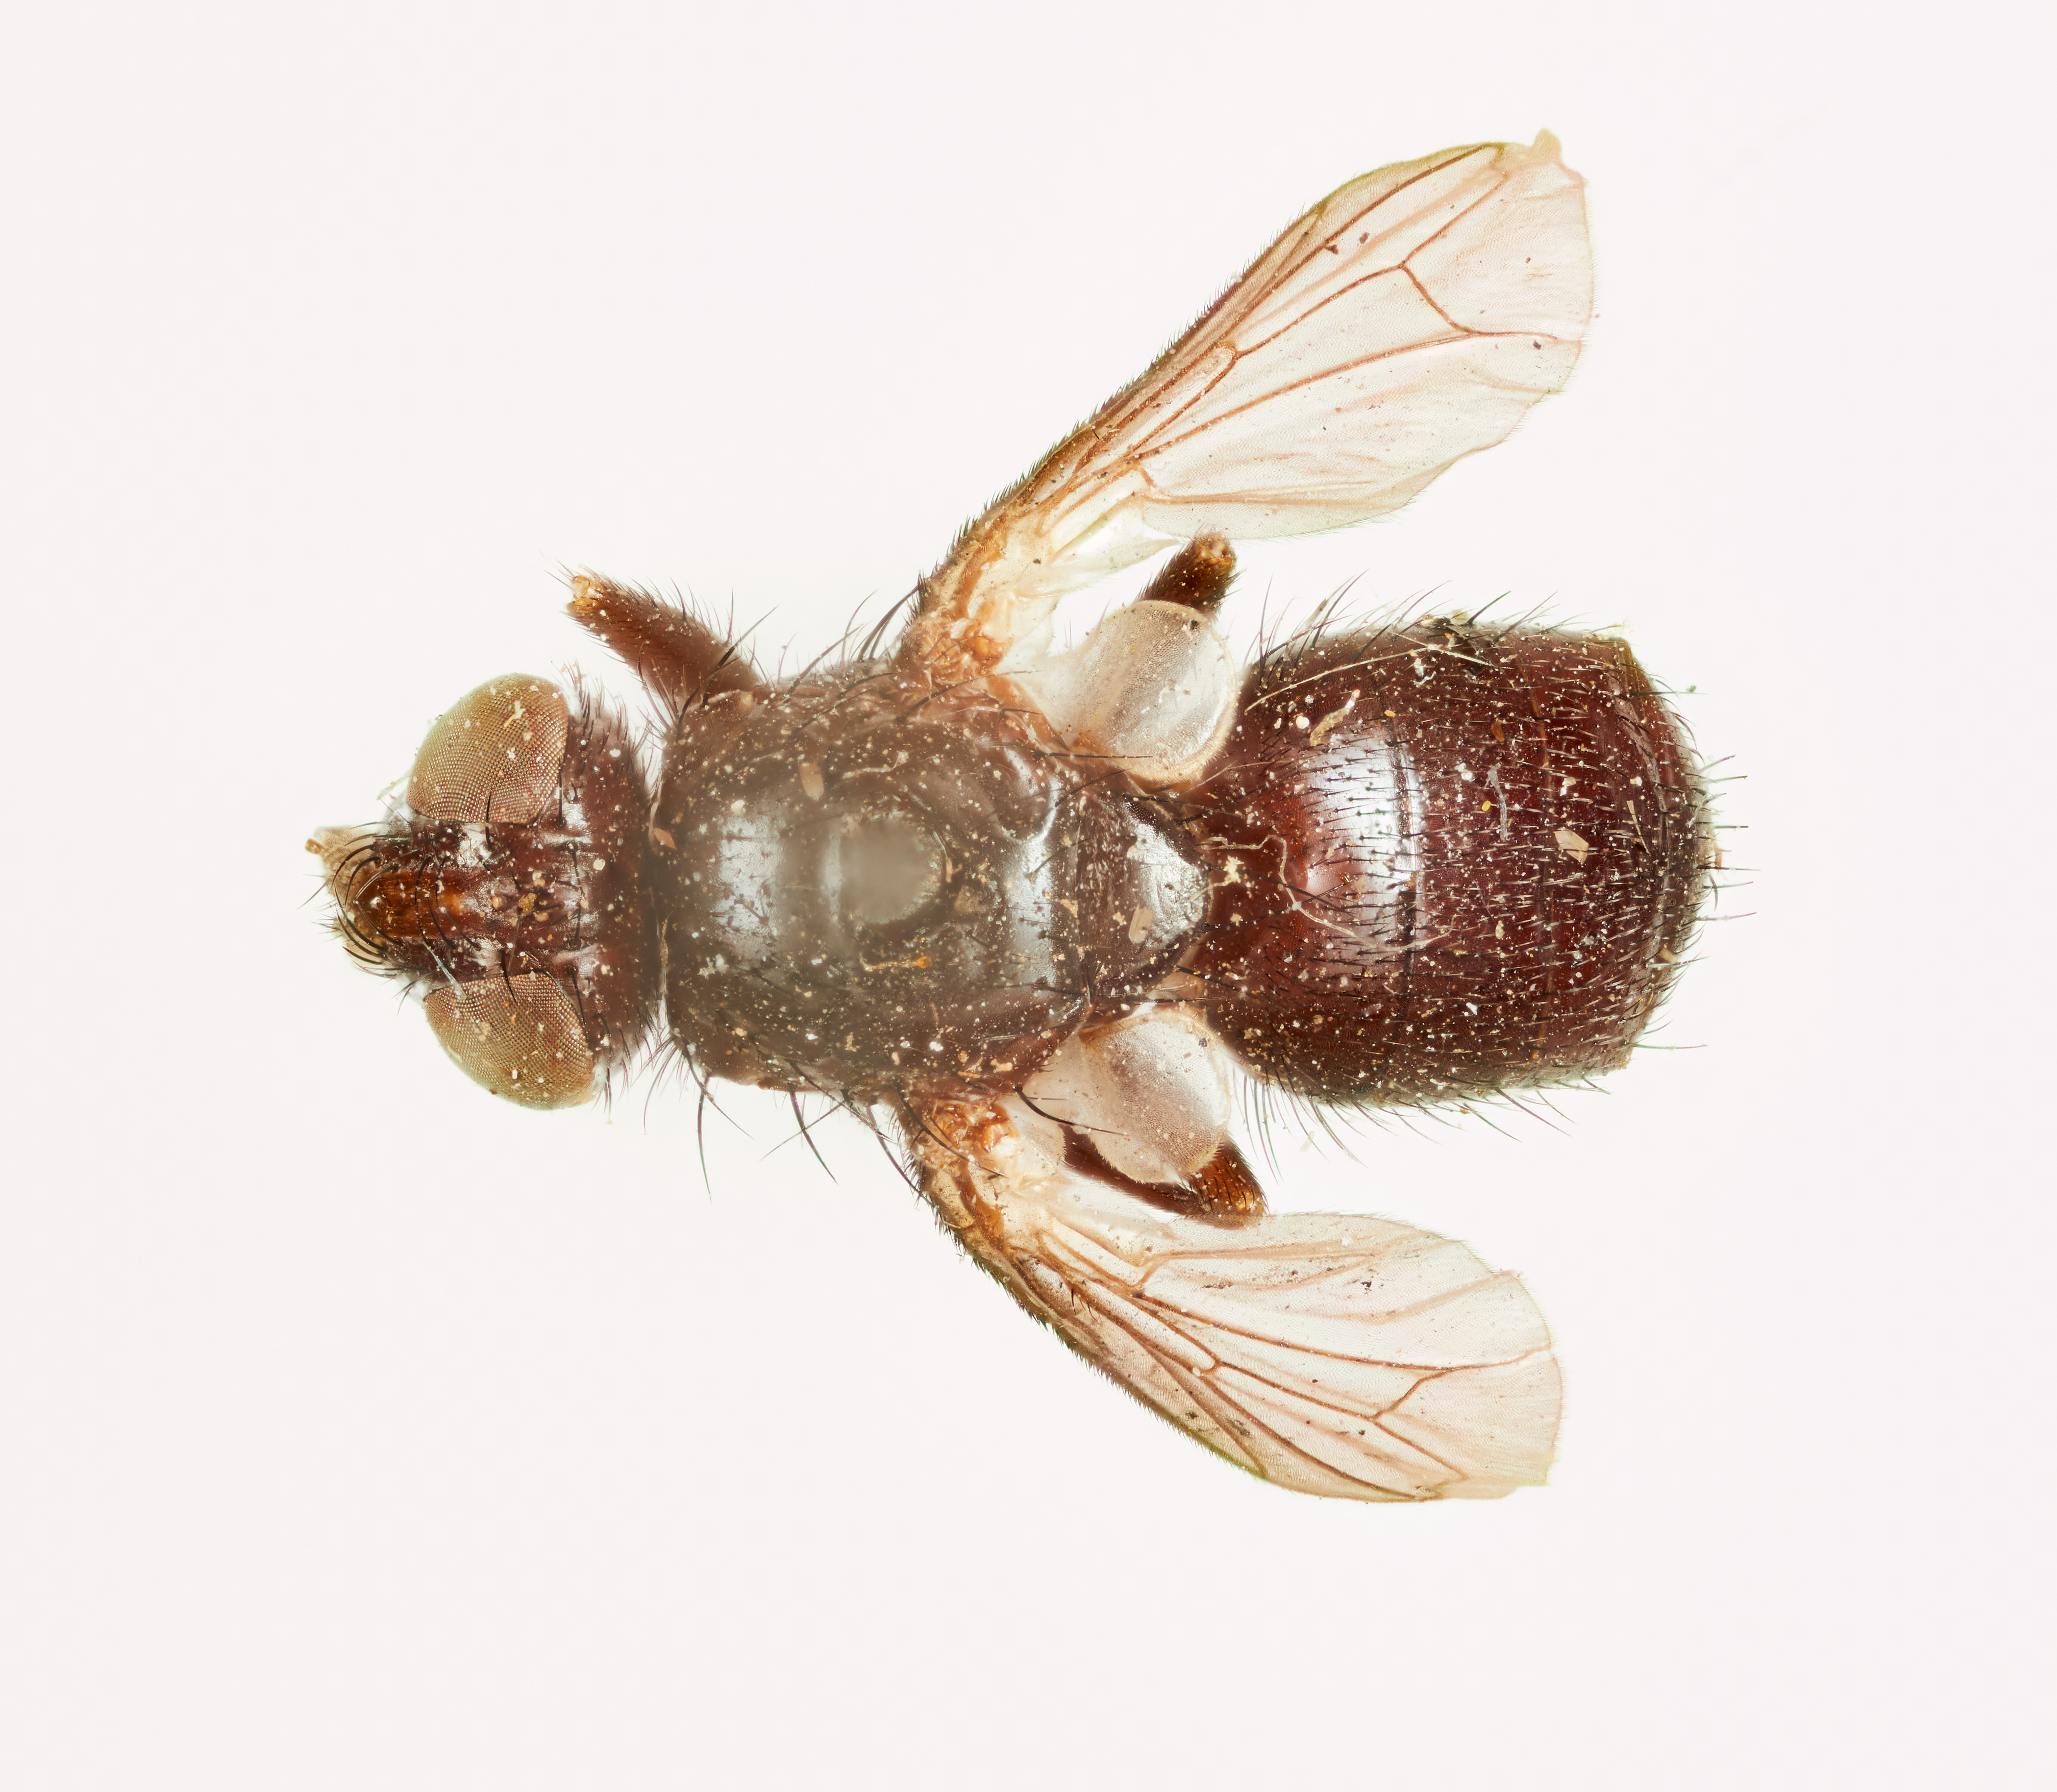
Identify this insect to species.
Pseudapinops nigra
